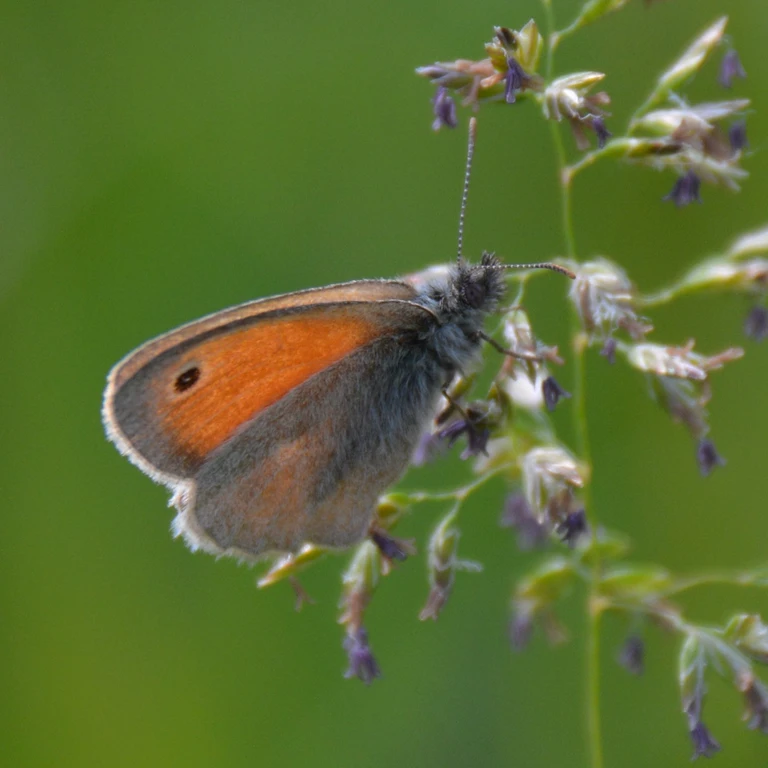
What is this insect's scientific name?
Coenonympha pamphilus
